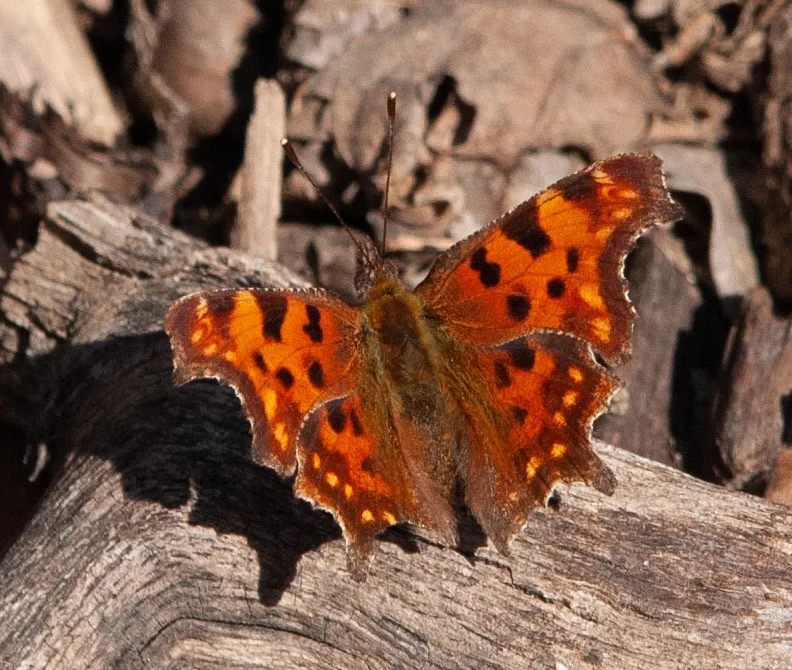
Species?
Polygonia c-album
